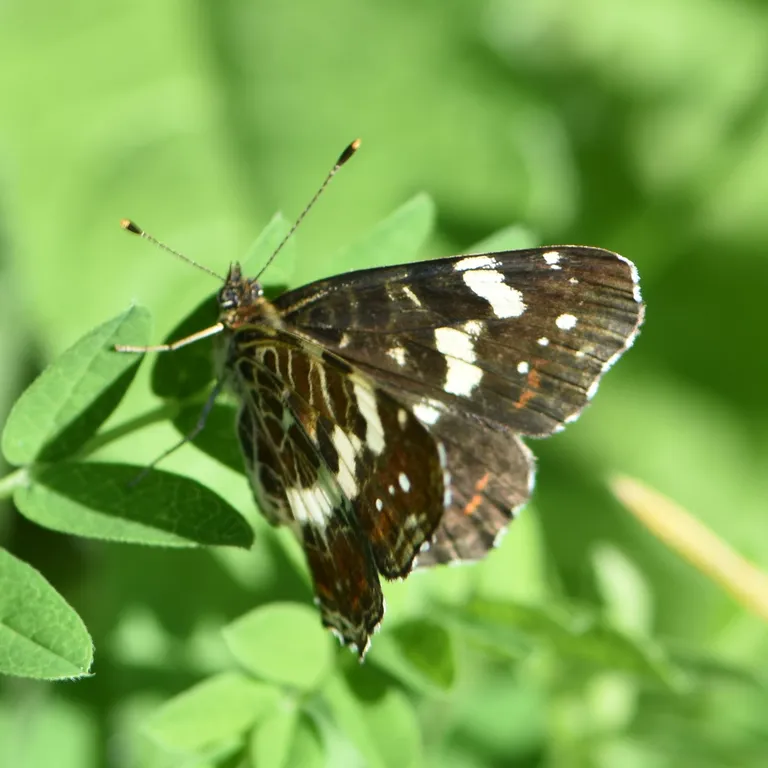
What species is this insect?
Araschnia levana
